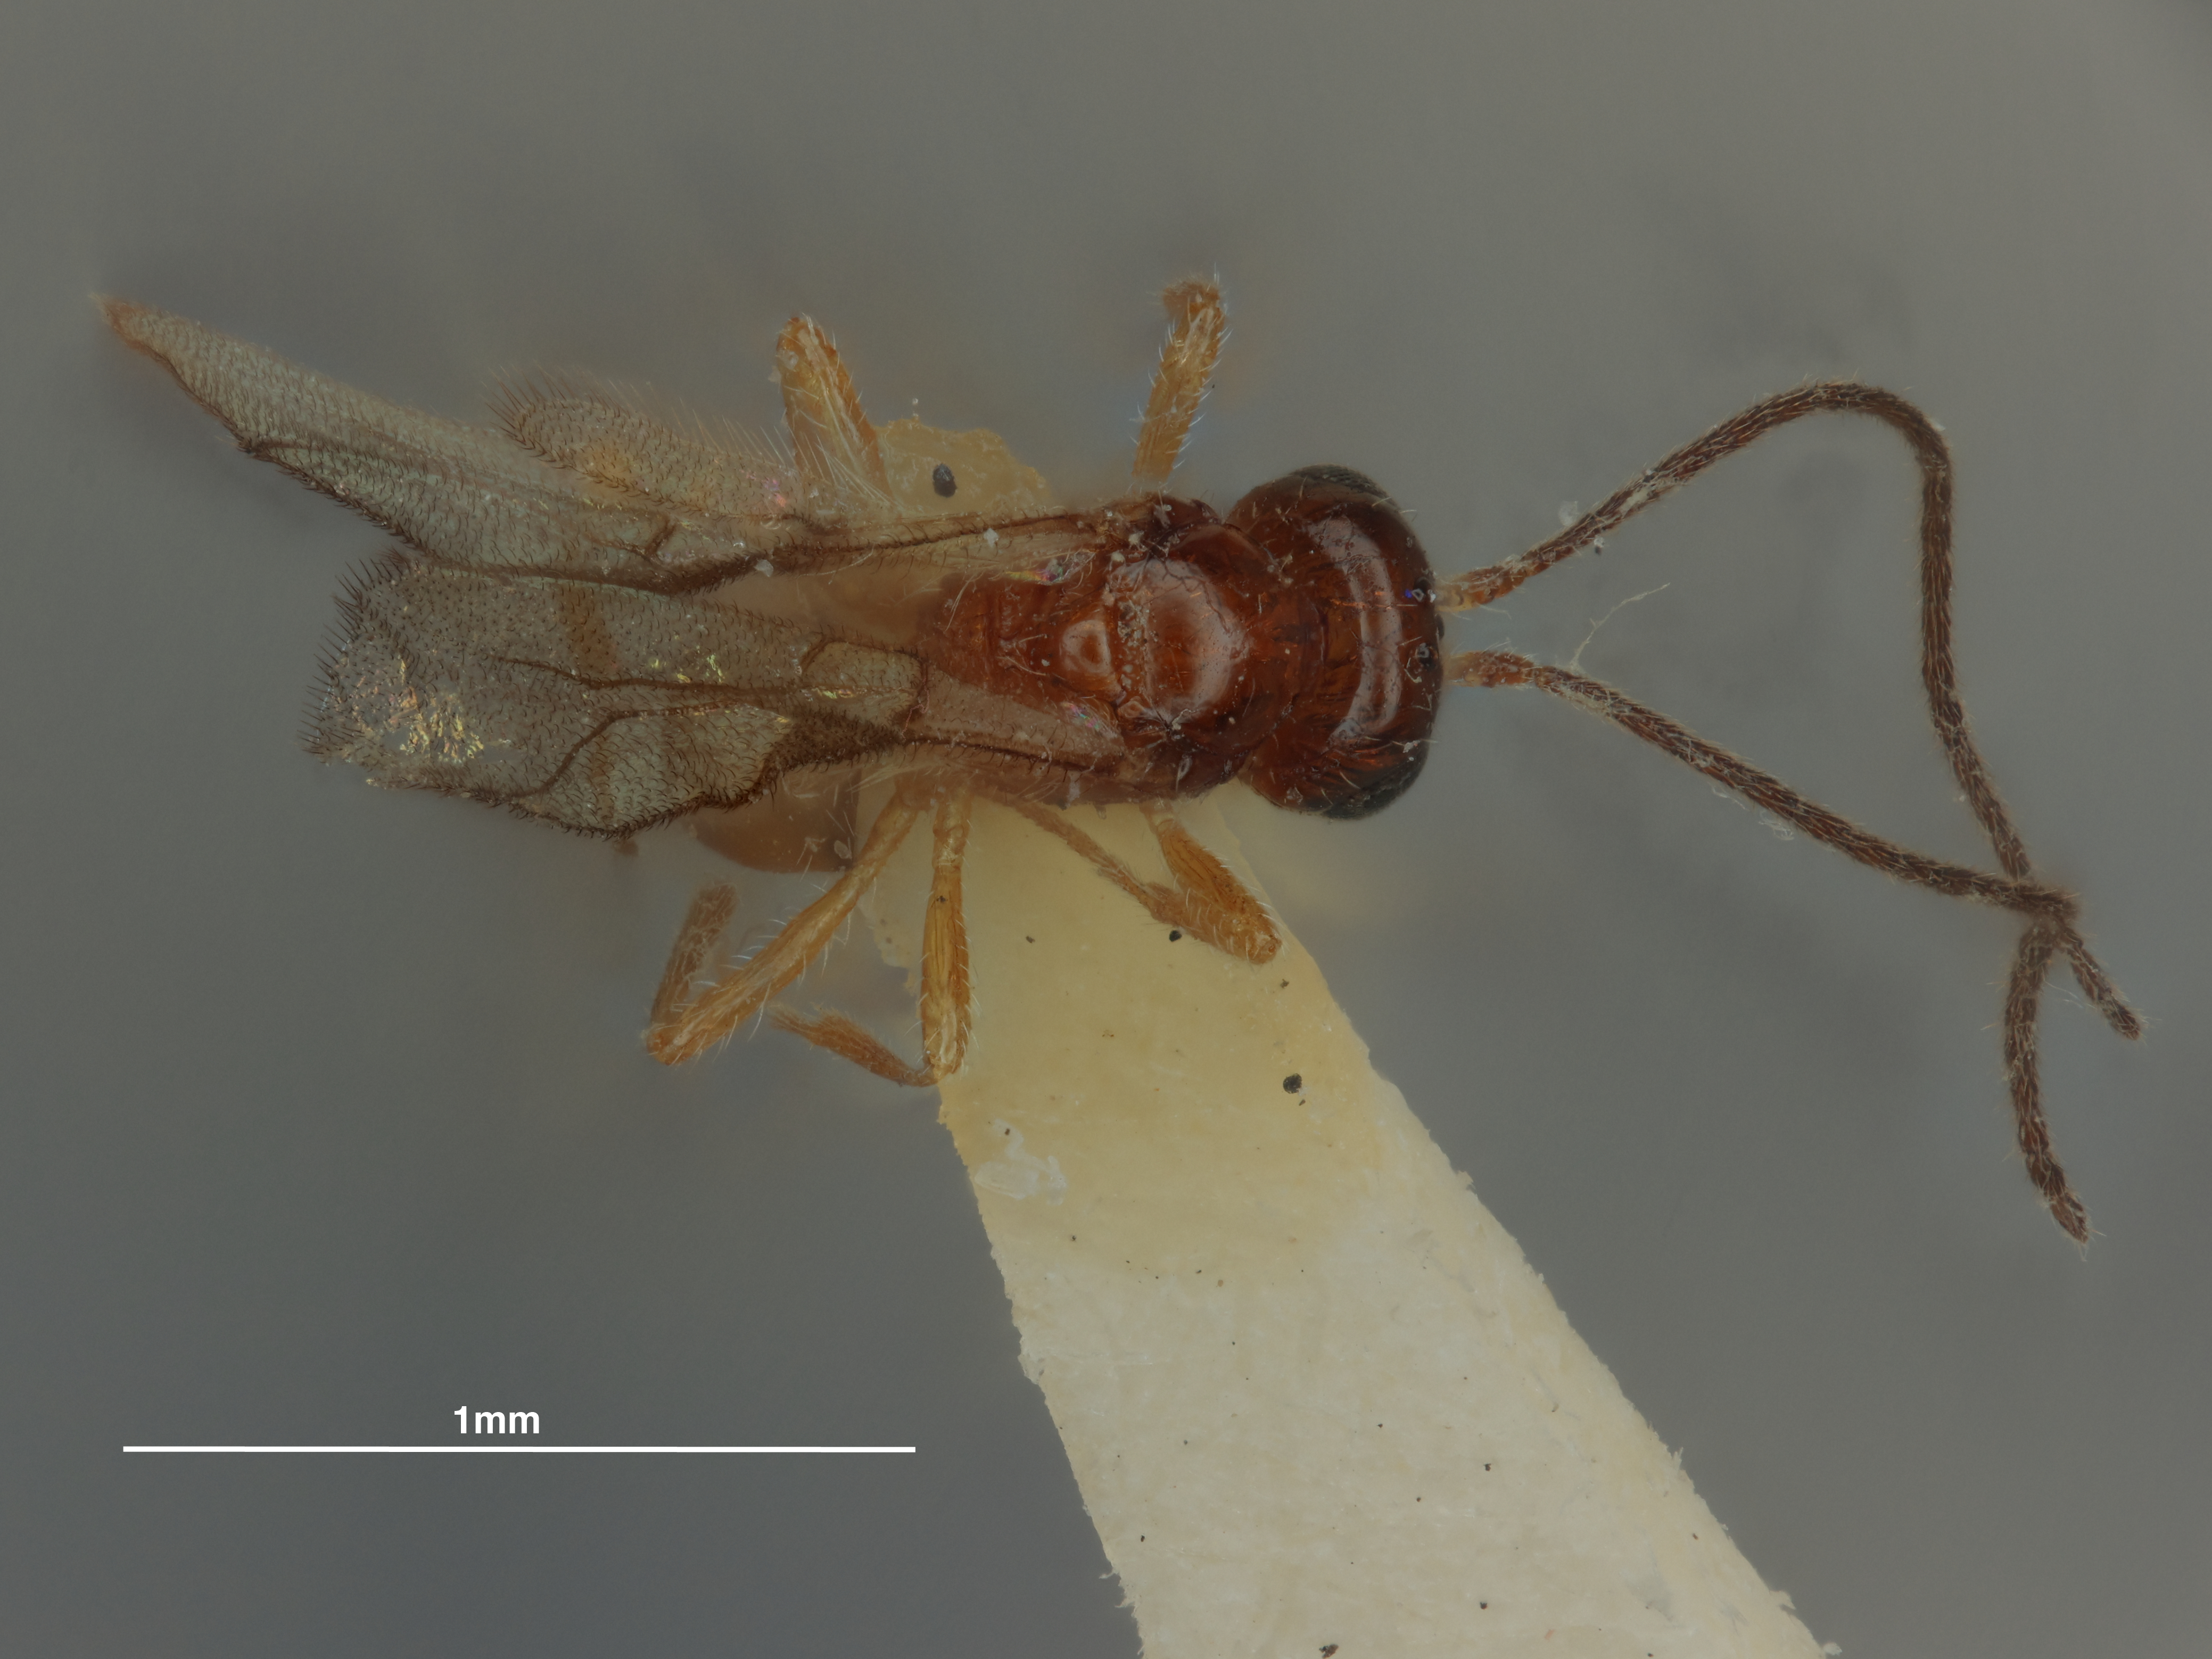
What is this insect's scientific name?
Opius coleogaster
